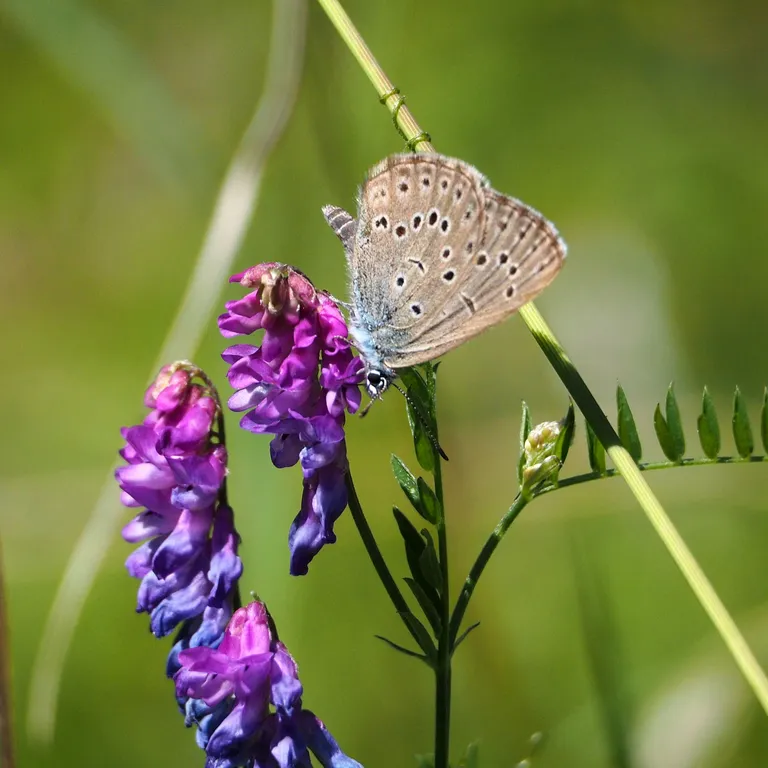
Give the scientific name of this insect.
Phengaris alcon/rebeli
